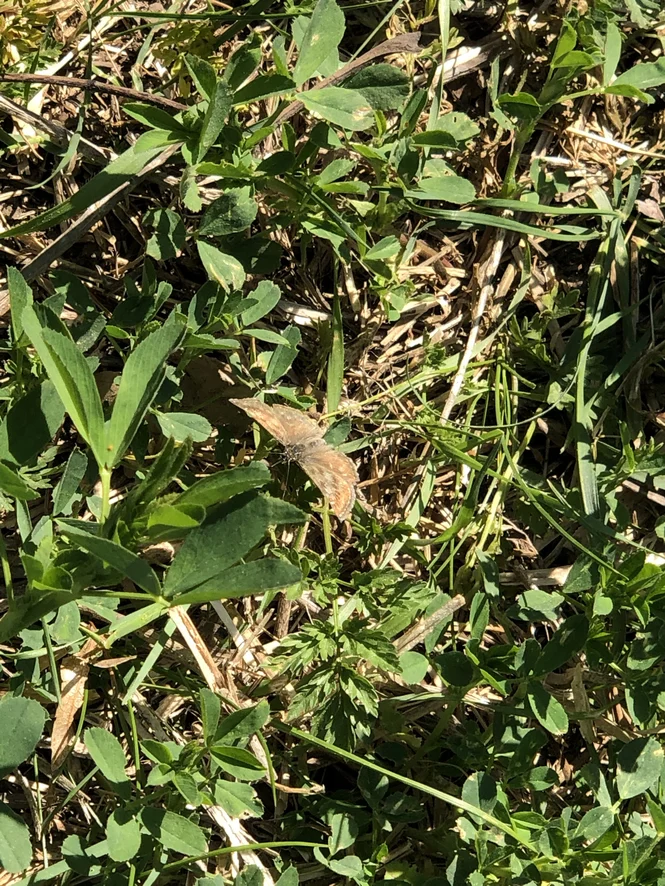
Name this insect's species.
Erynnis tages
